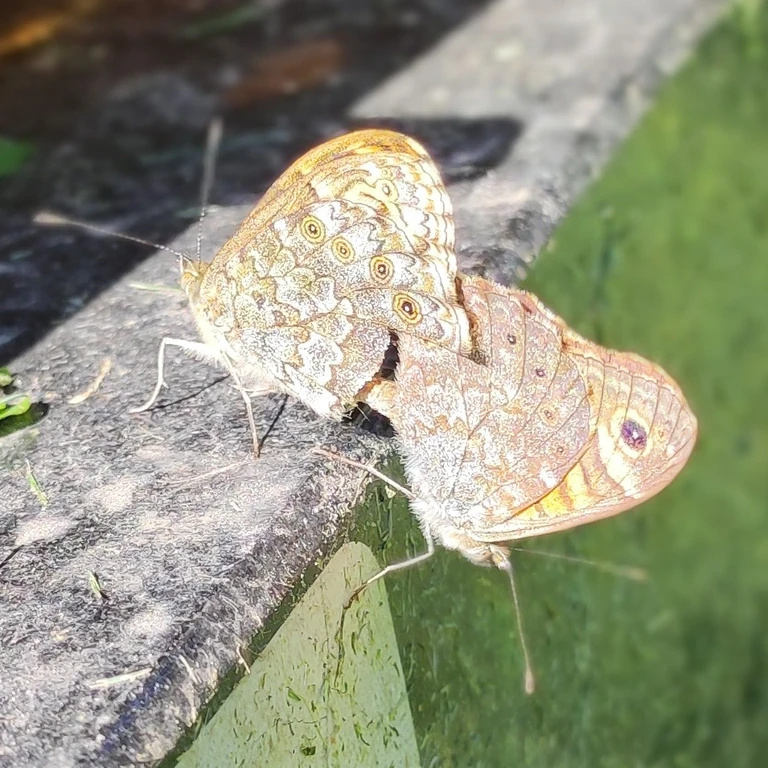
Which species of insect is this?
Lasiommata megera (also Pararge megera)
